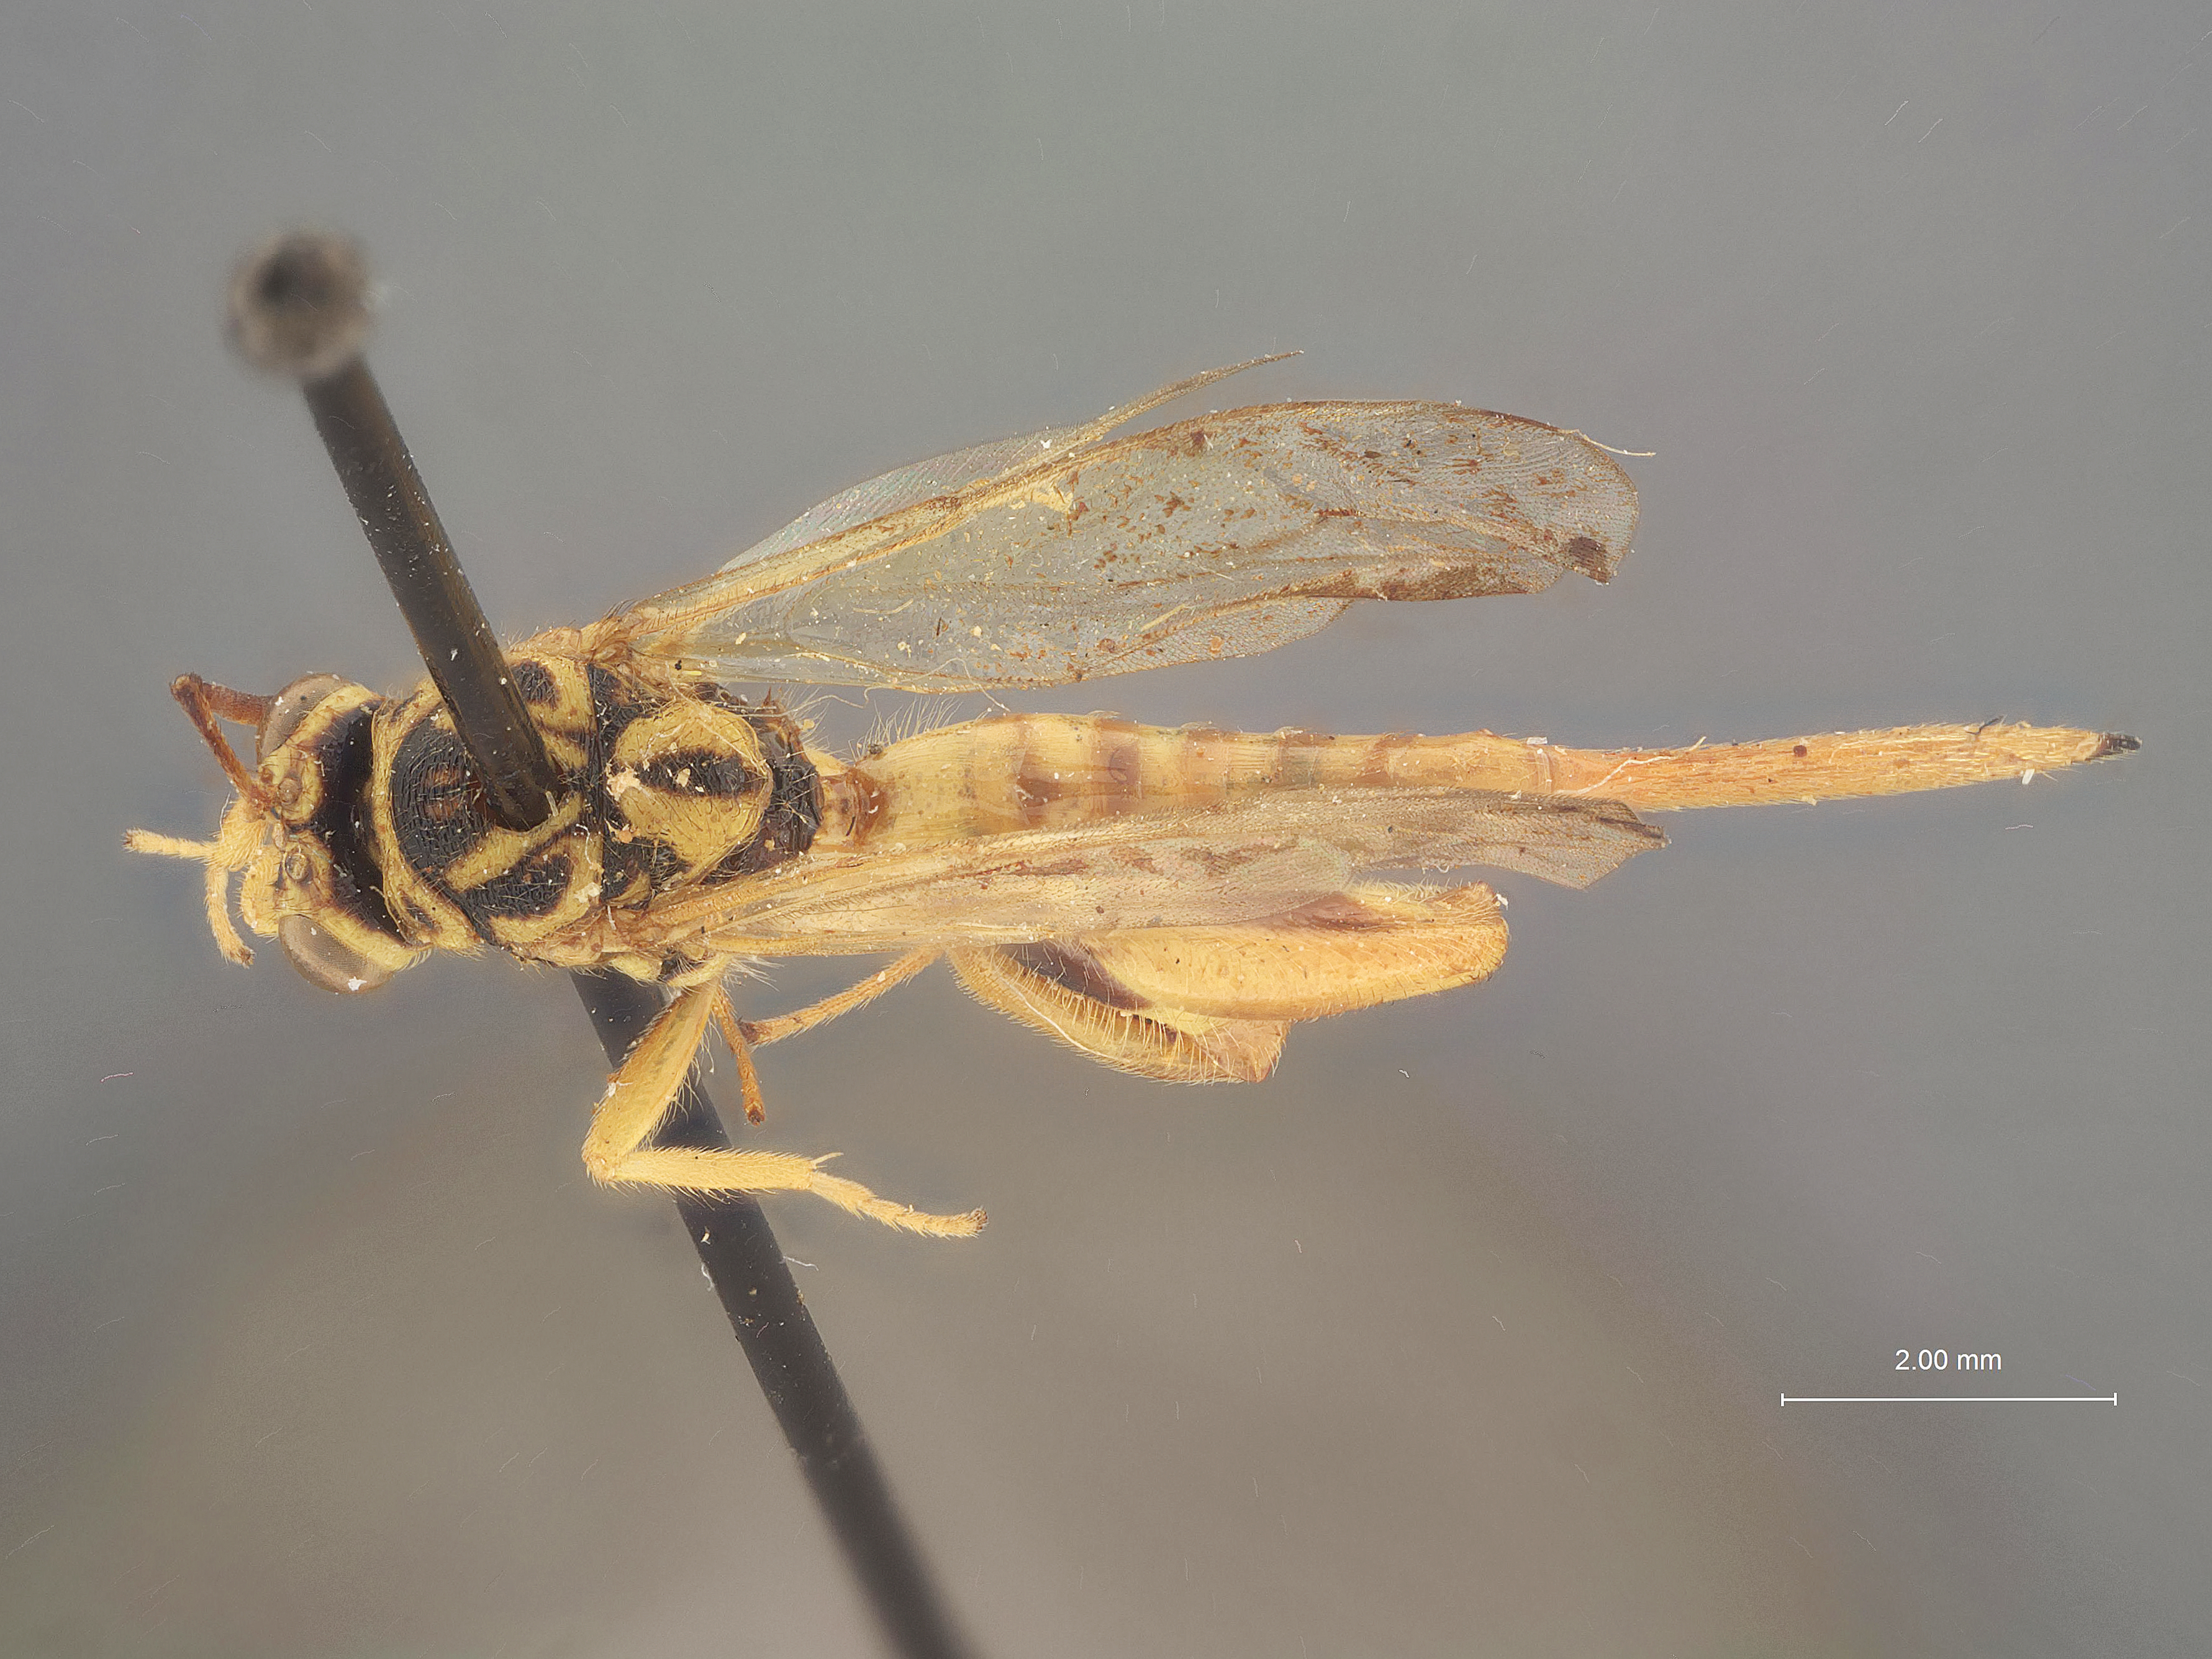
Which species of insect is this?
Eustypiura rodriguezi
